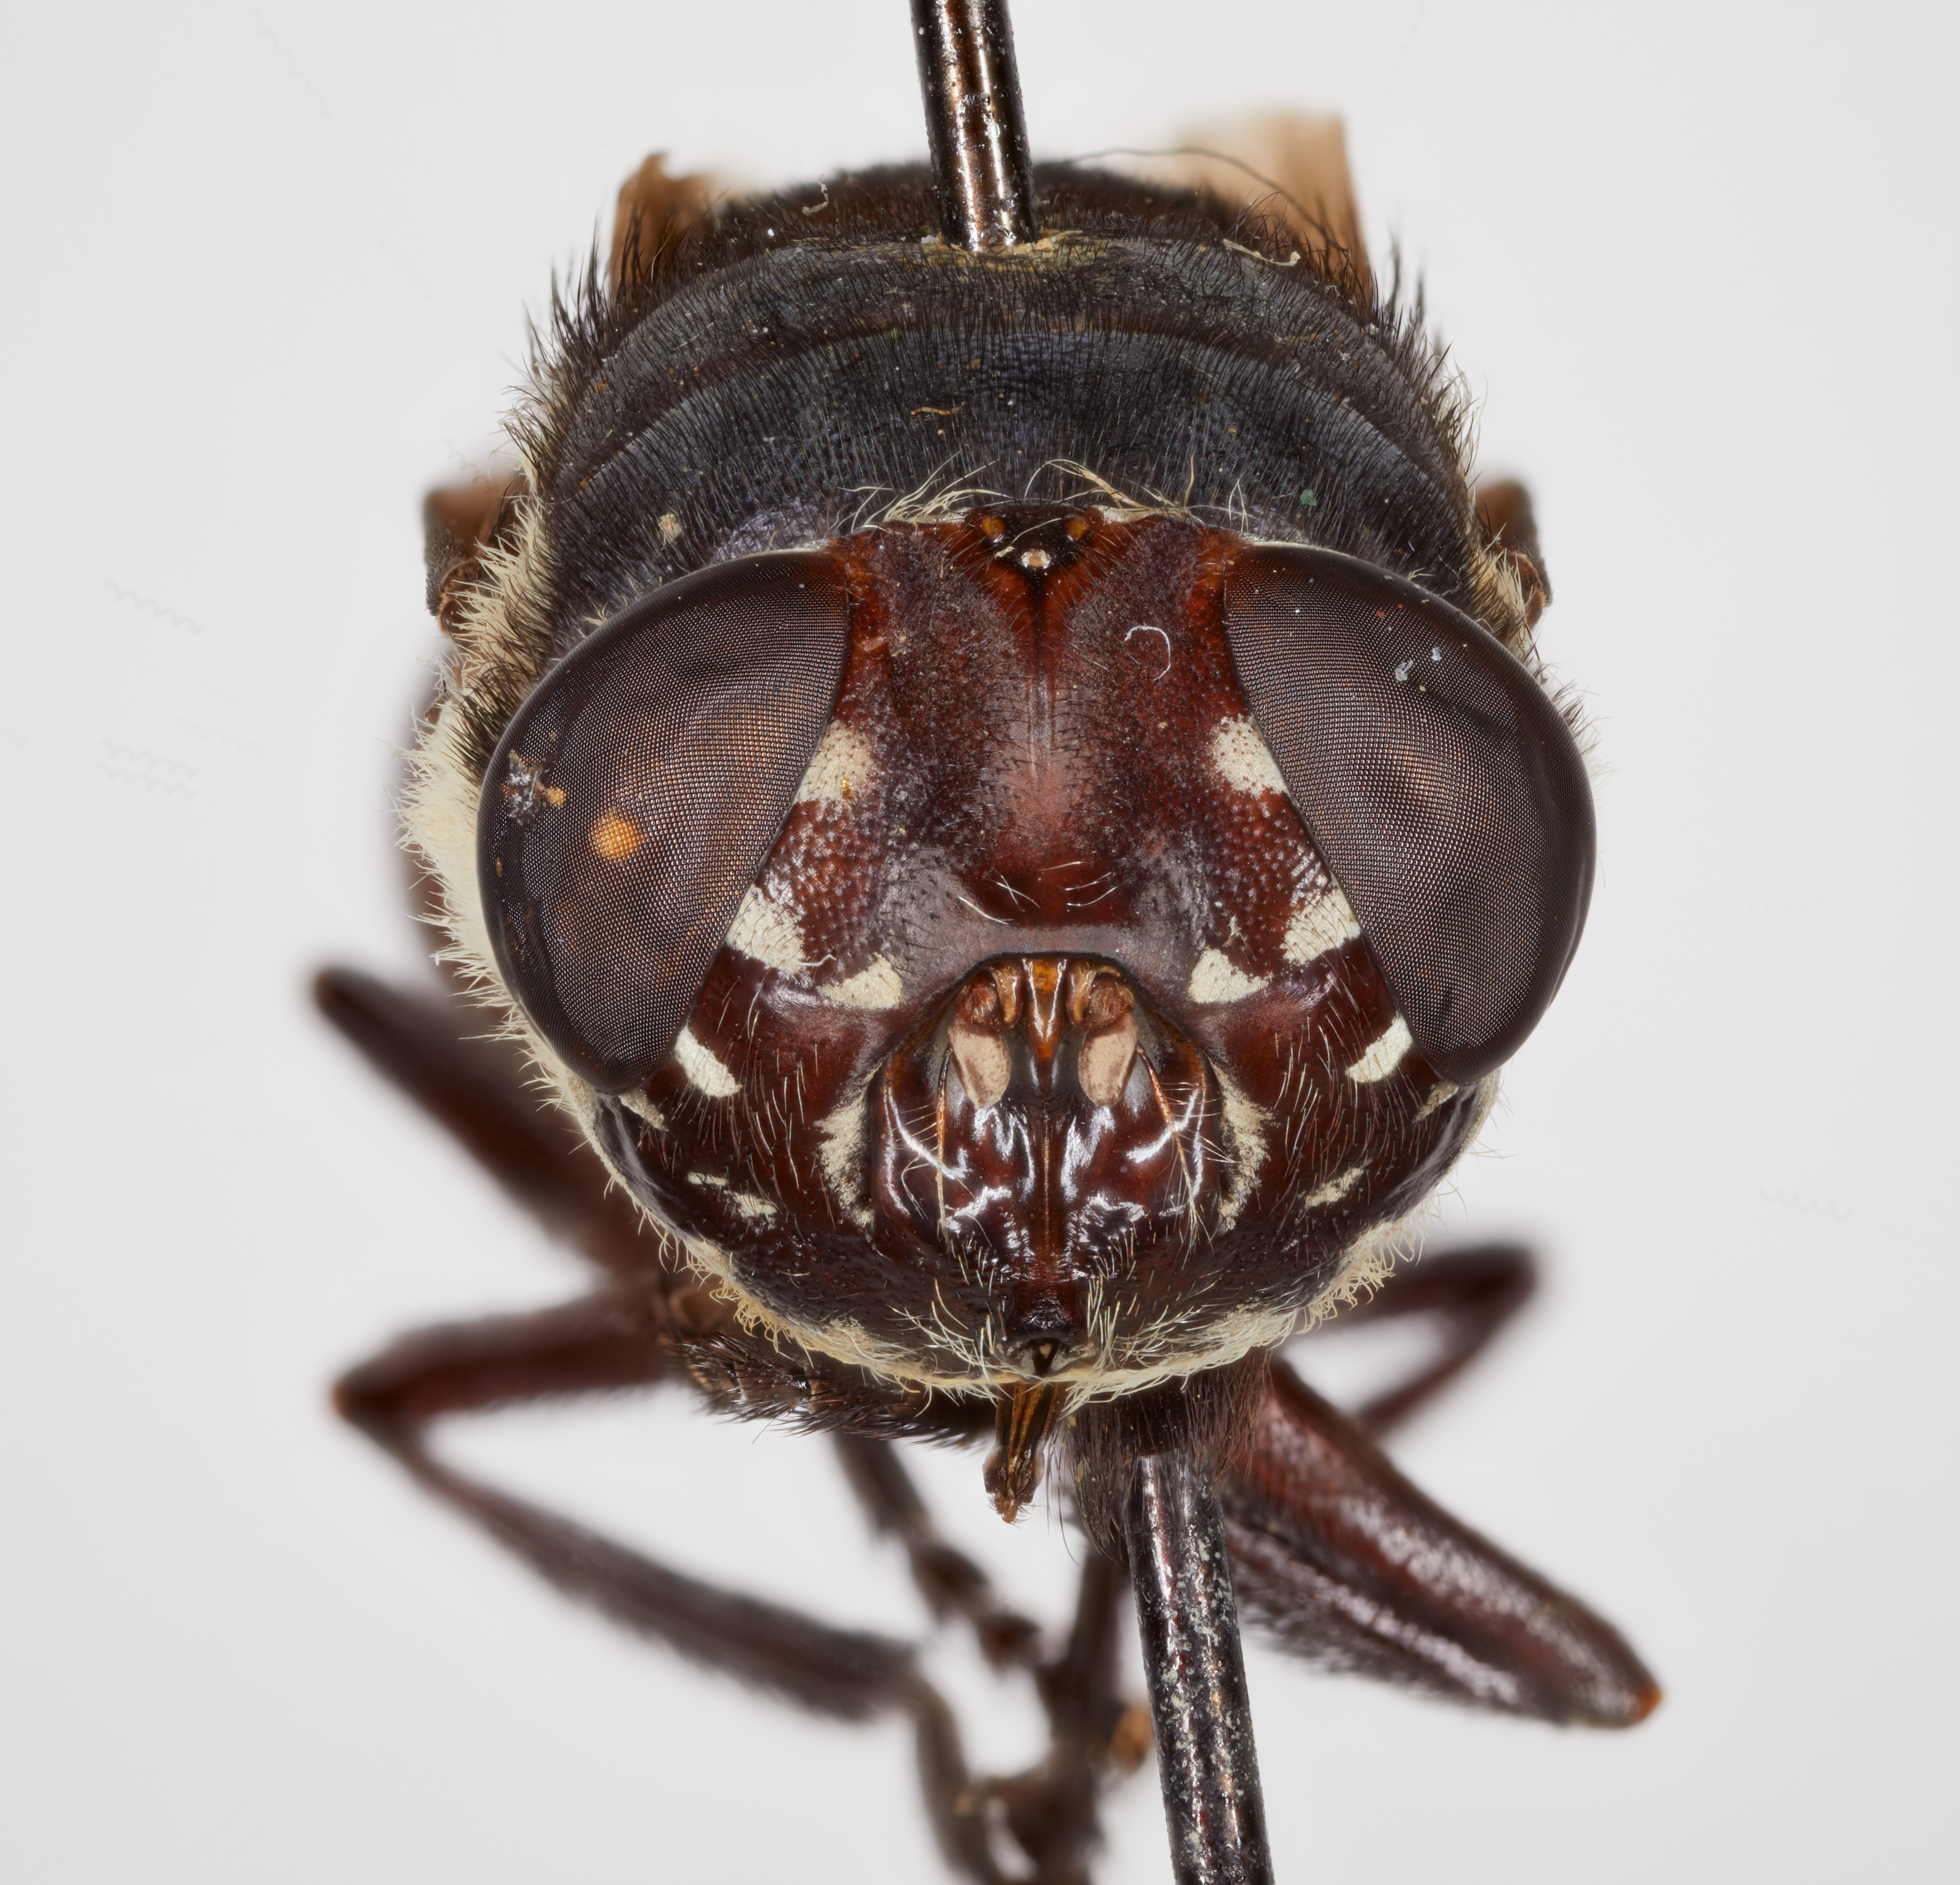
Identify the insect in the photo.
Cuterebra latifrons
